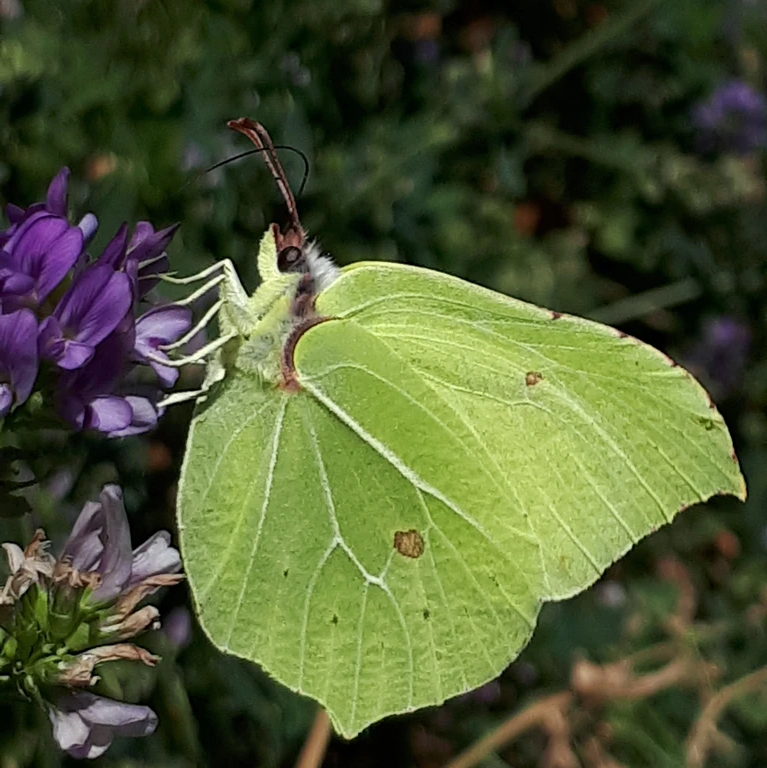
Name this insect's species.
Gonepteryx rhamni
